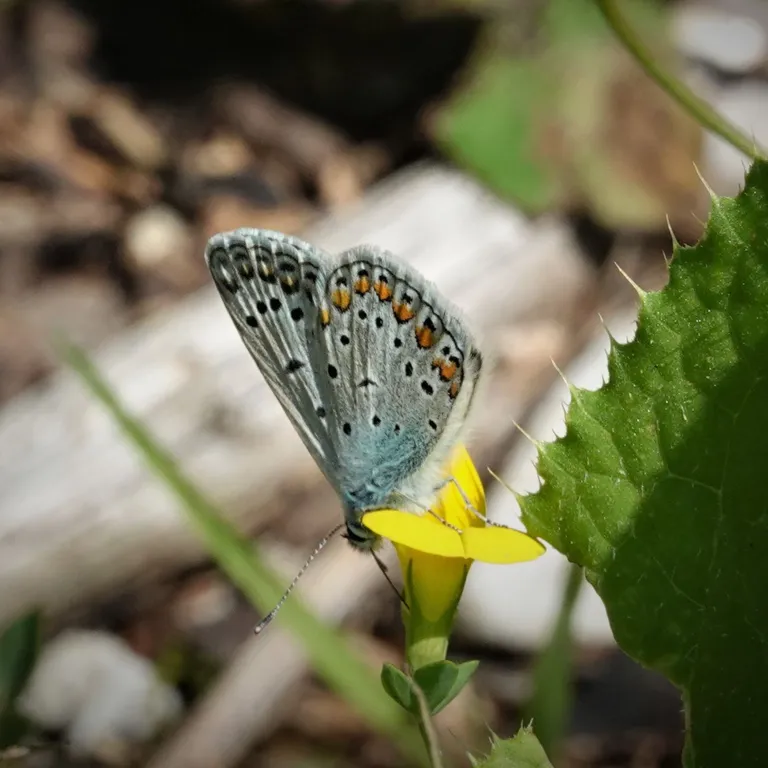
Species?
Polyommatus icarus
